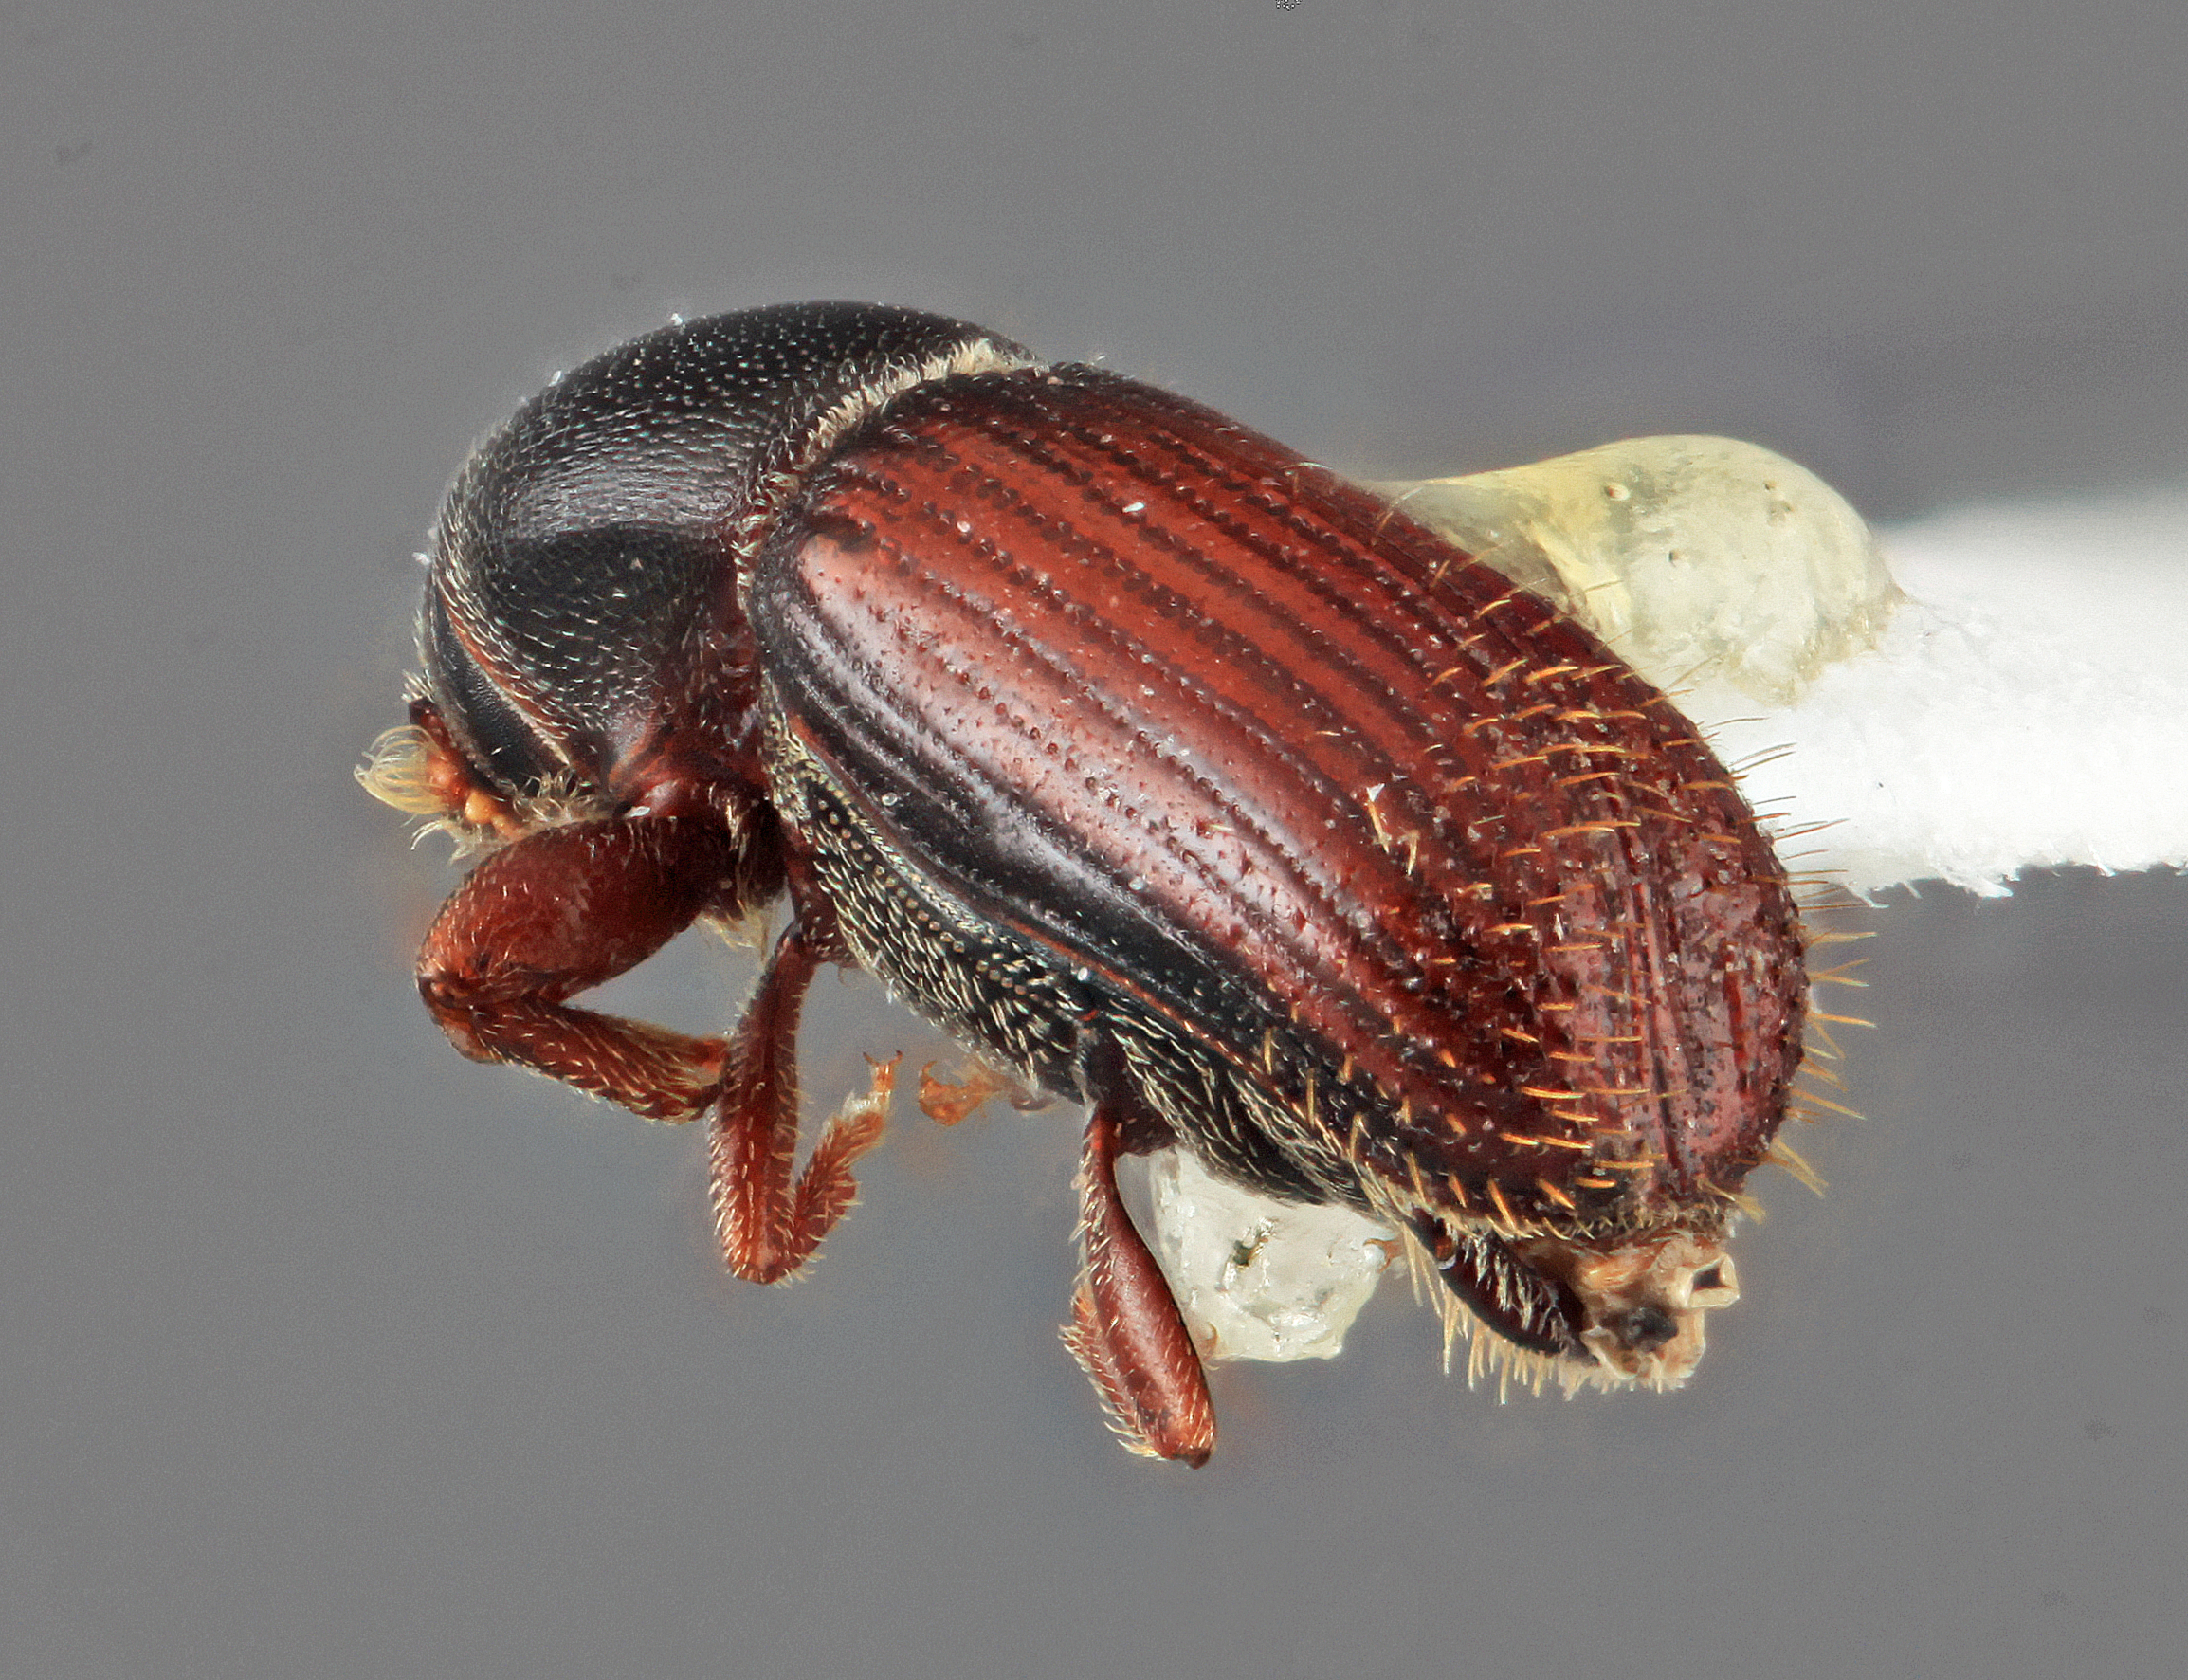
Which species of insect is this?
Cnesinus fulgidus
